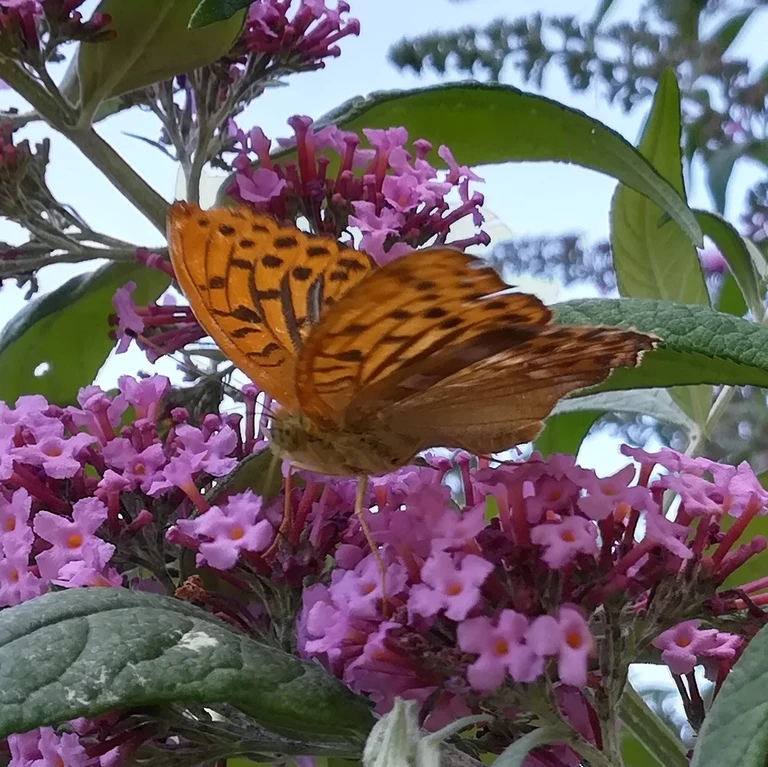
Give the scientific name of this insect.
Argynnis paphia
